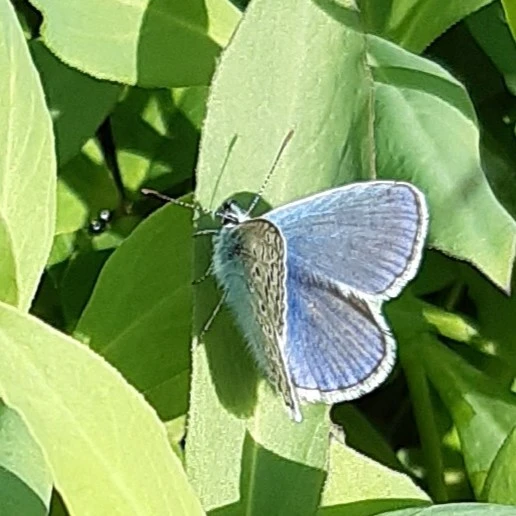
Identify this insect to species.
Polyommatus icarus
